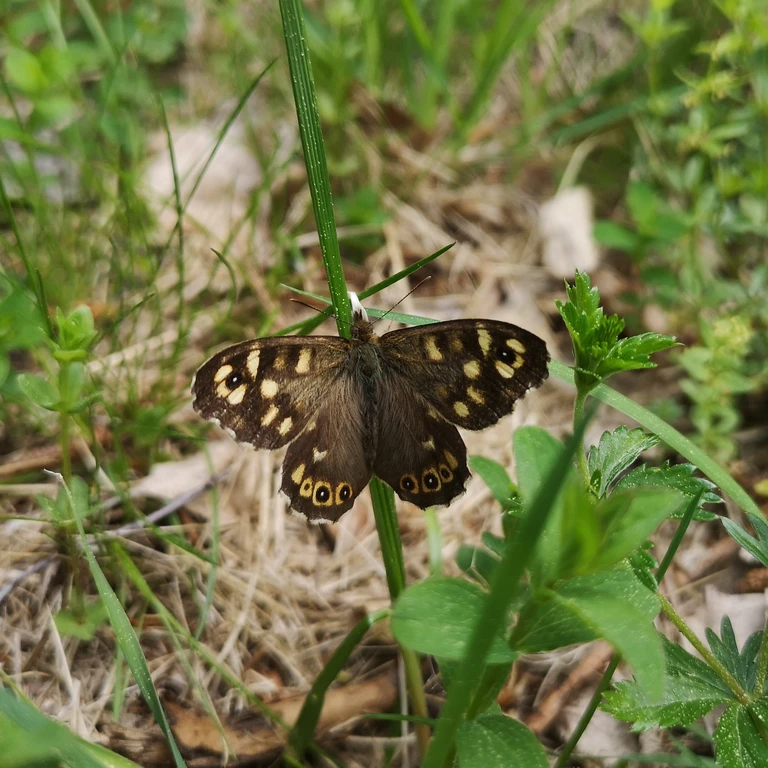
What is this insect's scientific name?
Pararge aegeria
